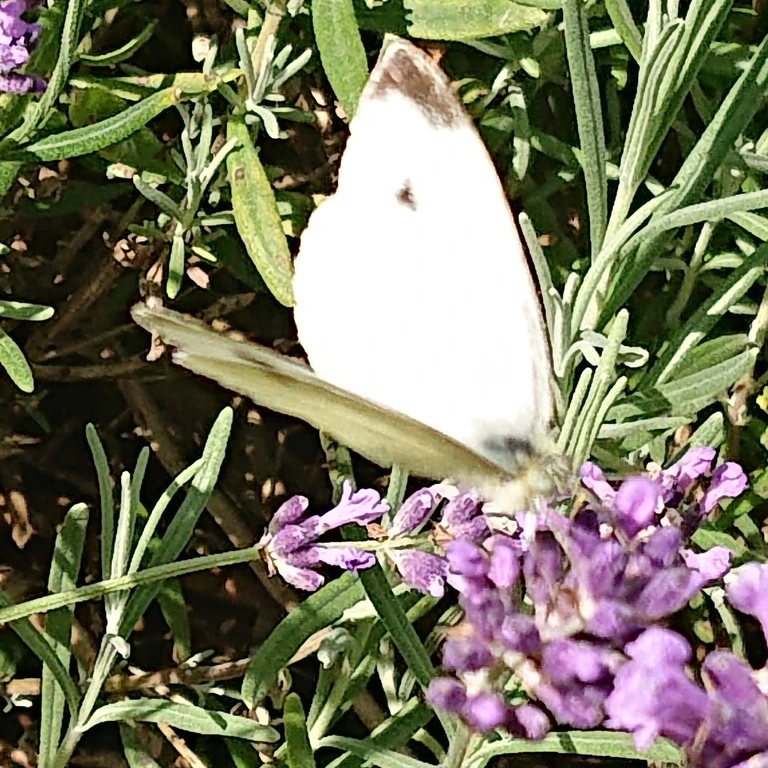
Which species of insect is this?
Pieris rapae
